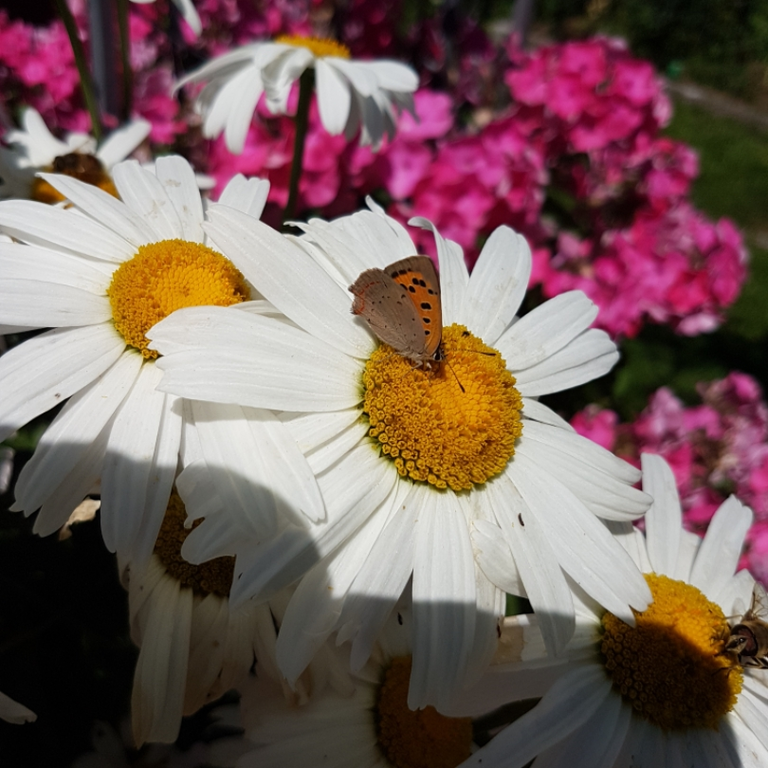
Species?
Lycaena phlaeas
